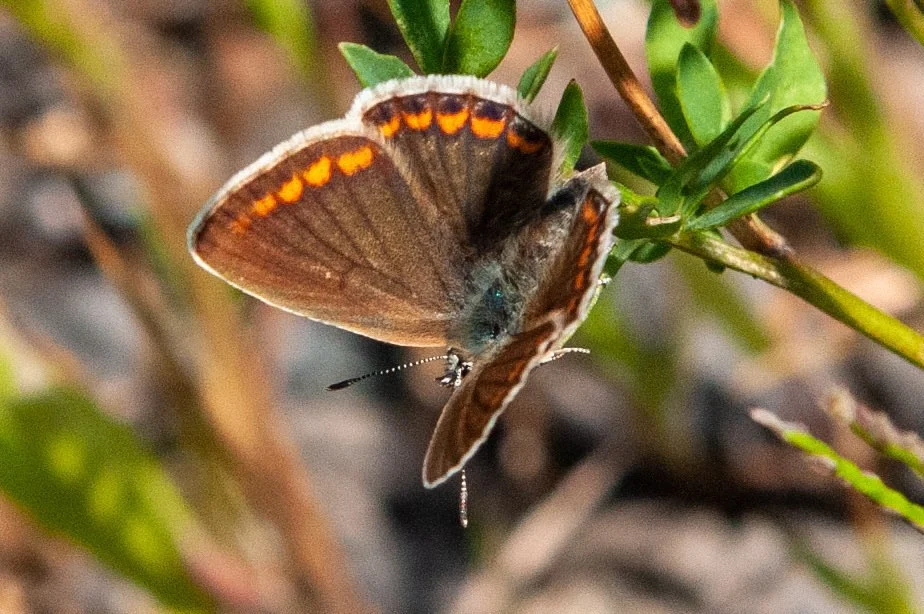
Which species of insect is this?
Polyommatus icarus
